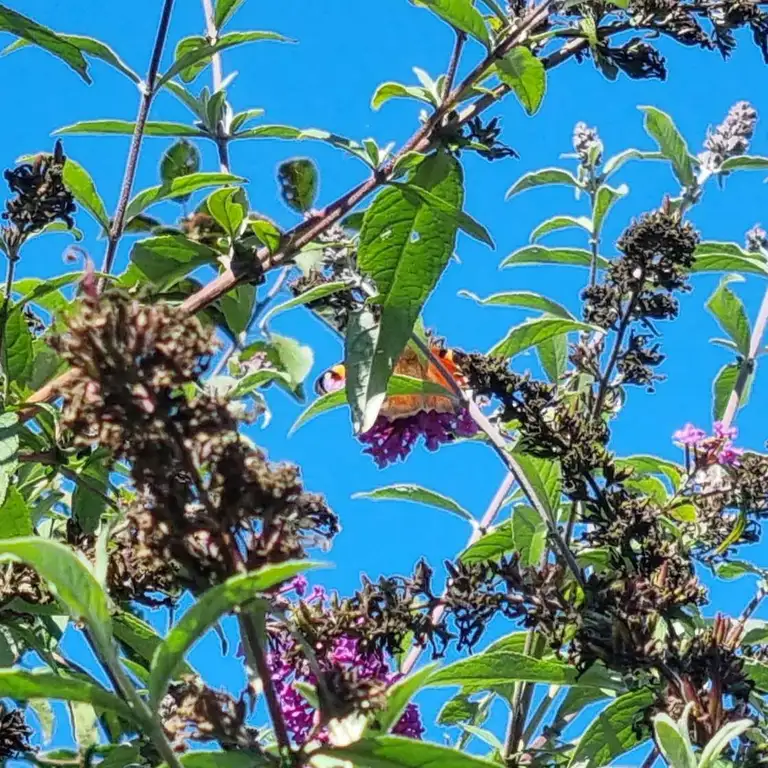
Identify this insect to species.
Aglais io
